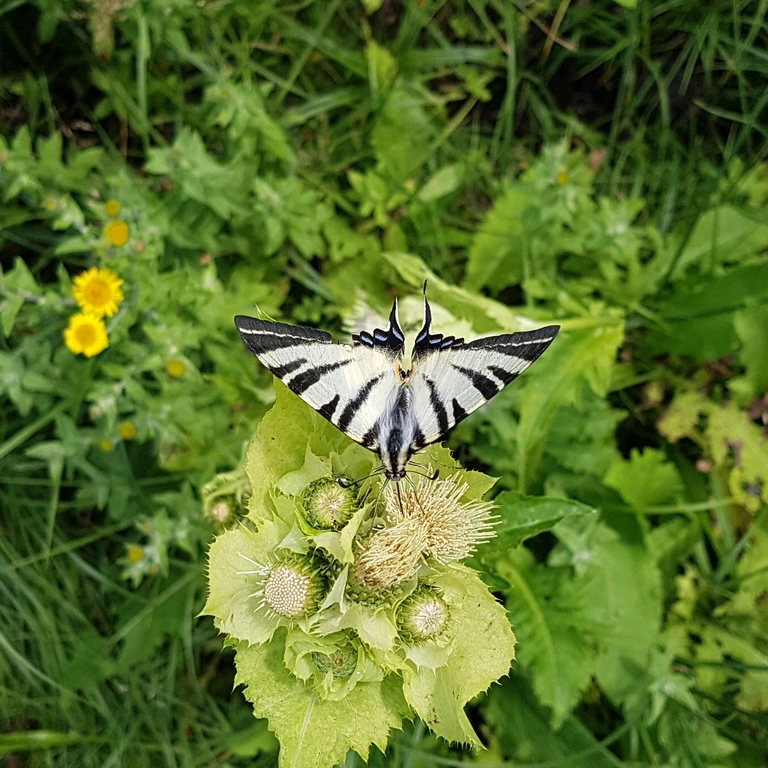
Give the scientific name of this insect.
Iphiclides podalirius
